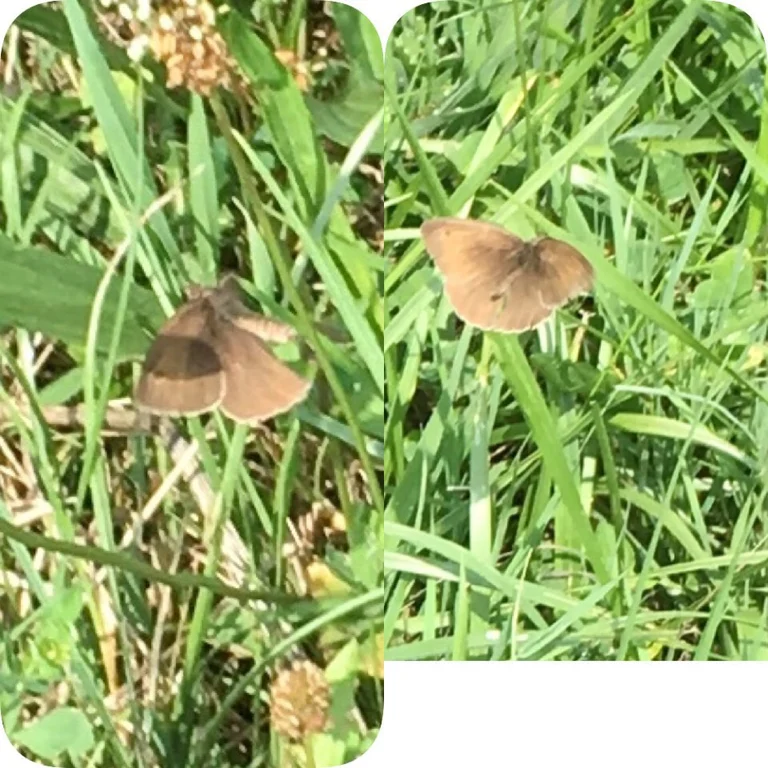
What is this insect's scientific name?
Maniola jurtina
